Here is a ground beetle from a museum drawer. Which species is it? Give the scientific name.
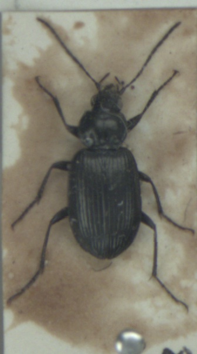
Agonum viduum
